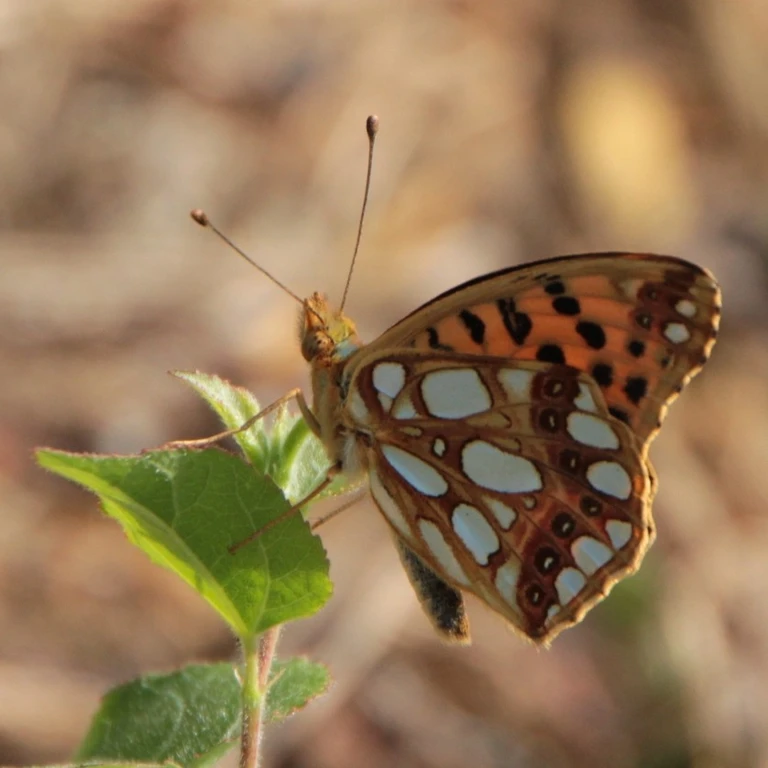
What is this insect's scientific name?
Issoria lathonia
